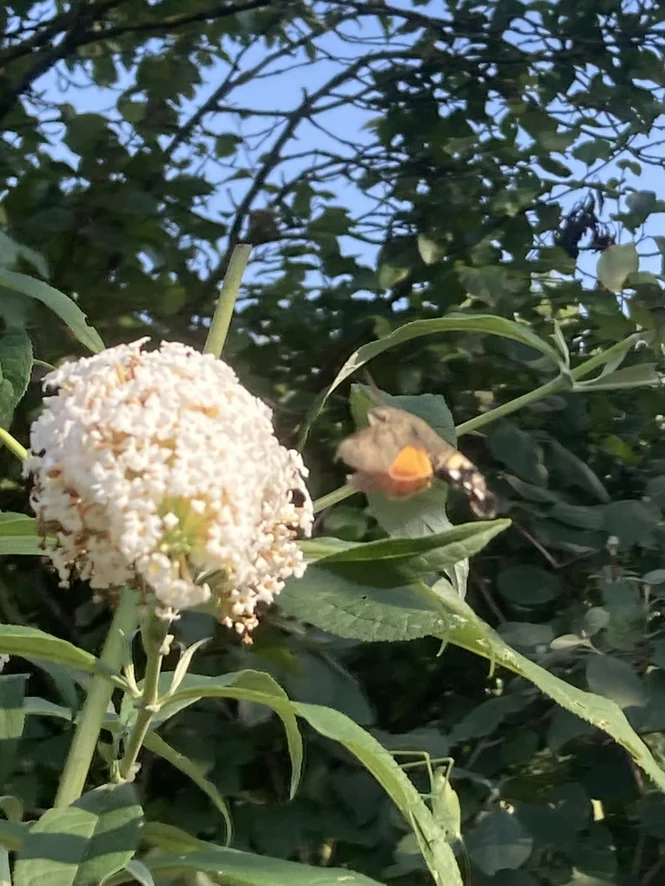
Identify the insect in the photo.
Macroglossum stellatarum
